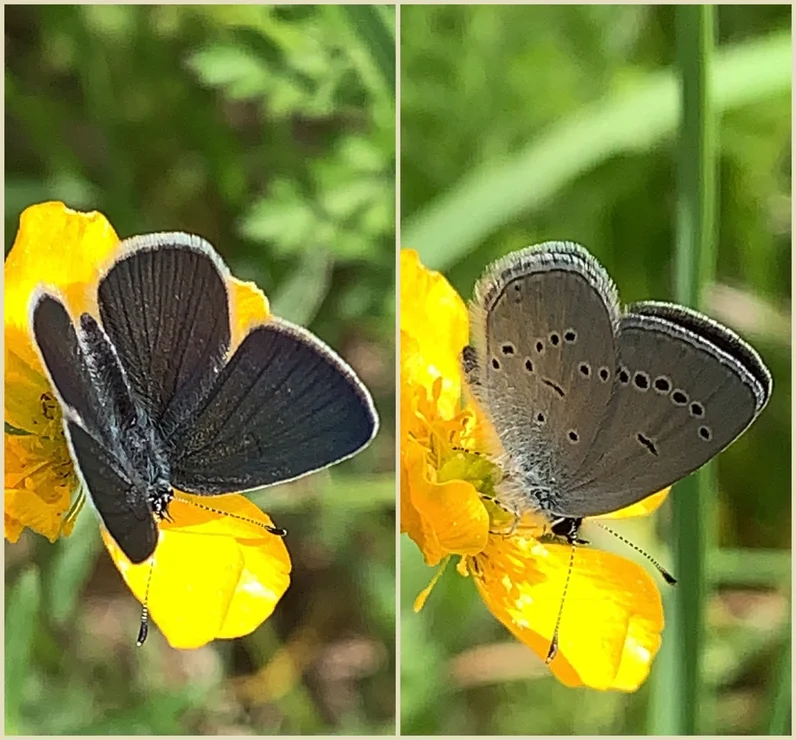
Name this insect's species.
Cupido minimus
